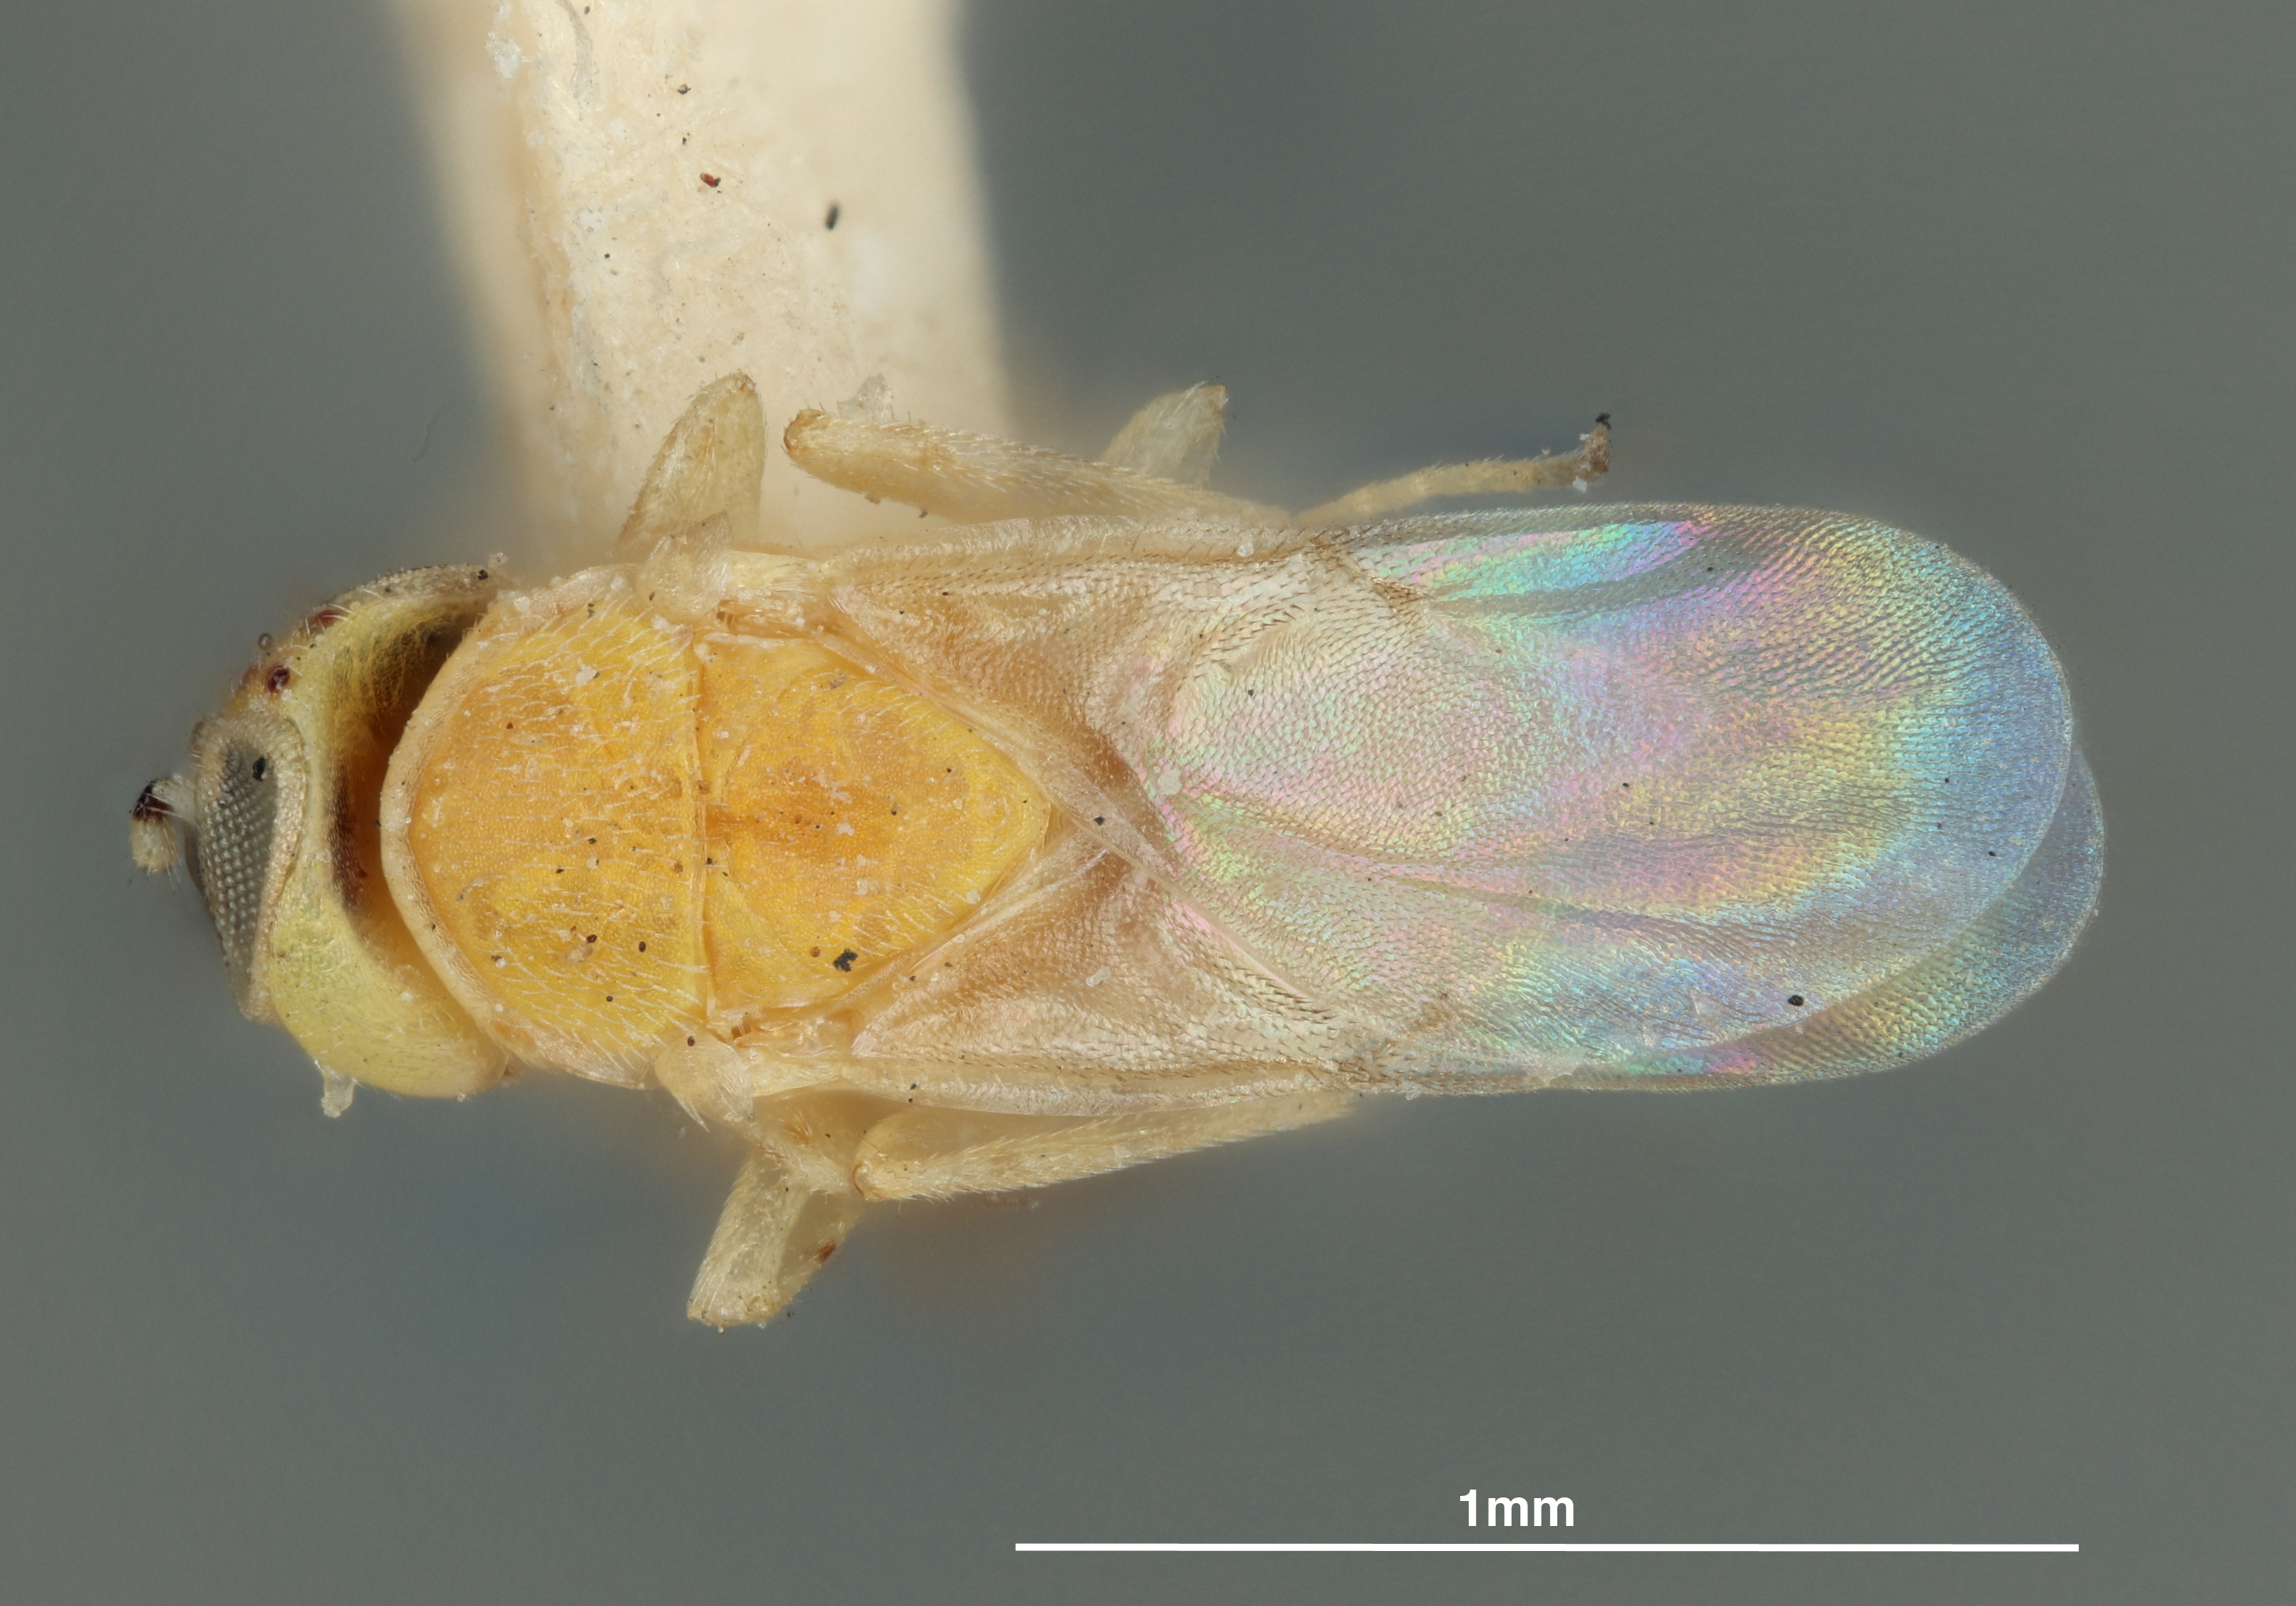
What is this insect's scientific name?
Aphycus cockerelli
